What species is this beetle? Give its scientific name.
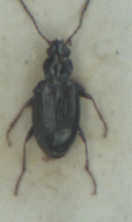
Bembidion tibiale
